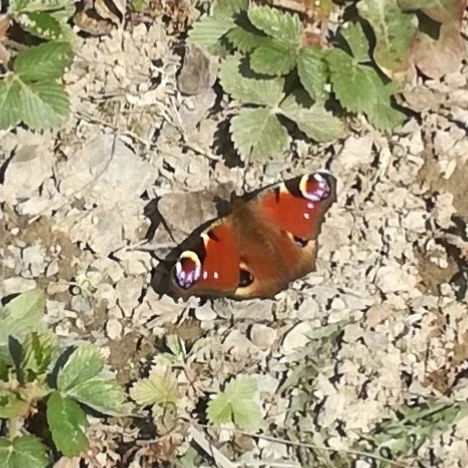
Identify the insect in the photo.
Aglais io
